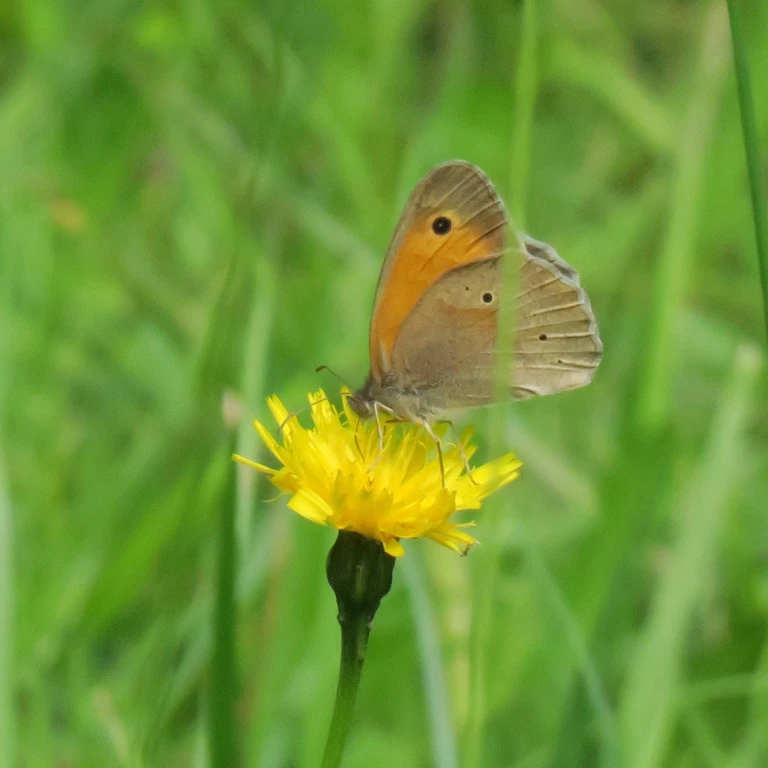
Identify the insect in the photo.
Maniola jurtina
